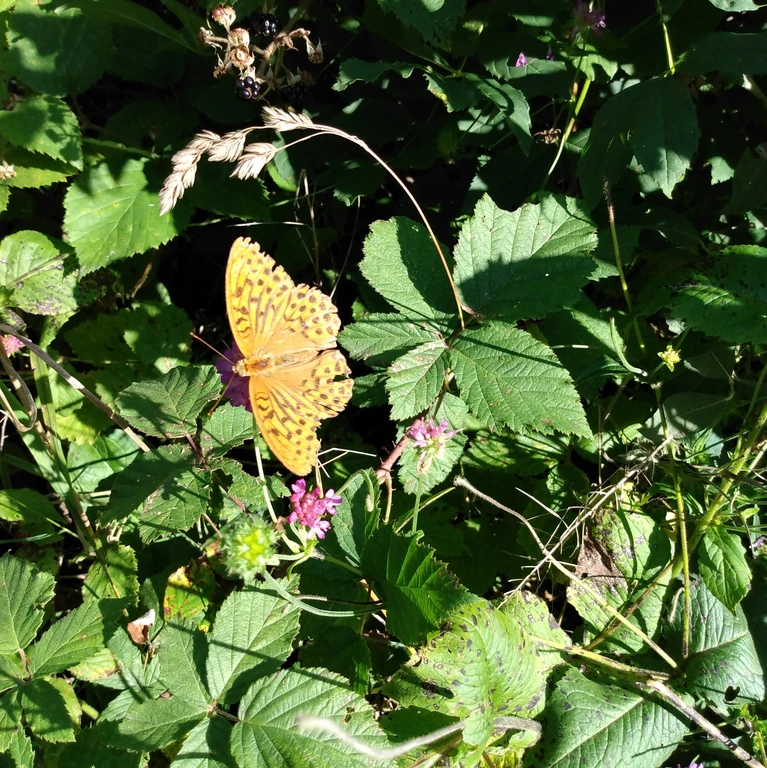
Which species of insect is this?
Argynnis paphia
